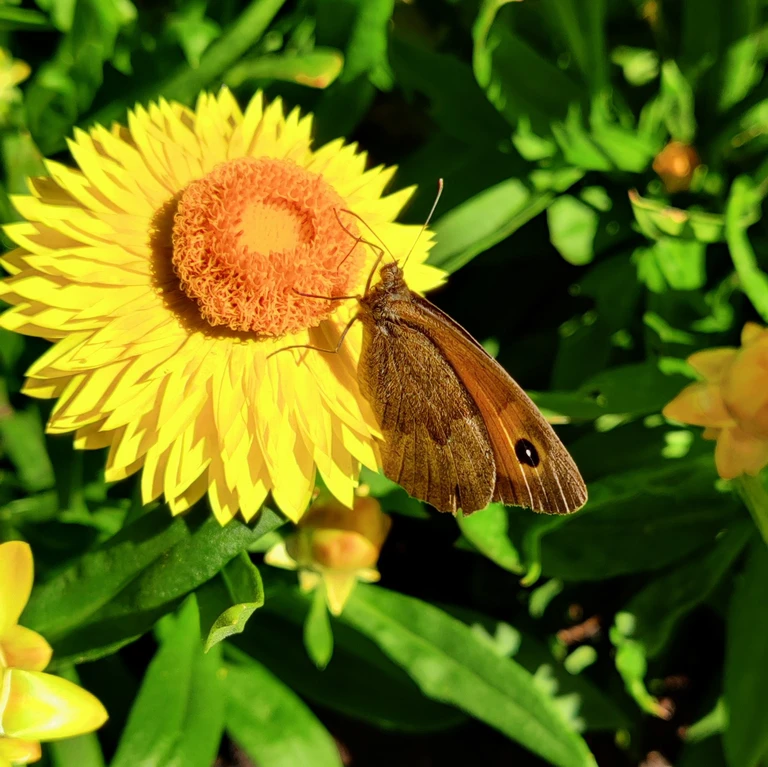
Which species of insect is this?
Maniola jurtina
